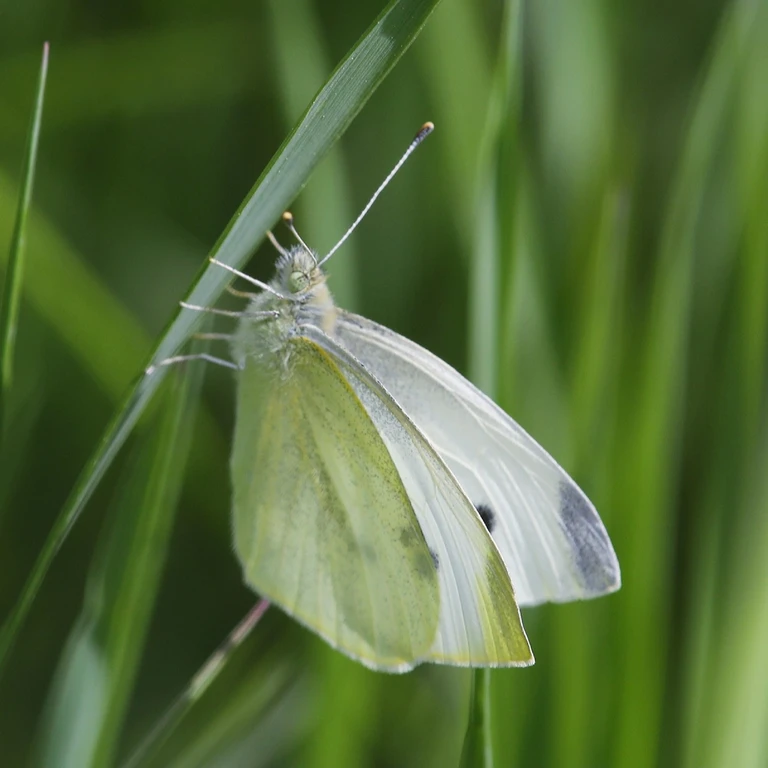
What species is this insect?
Pieris rapae
